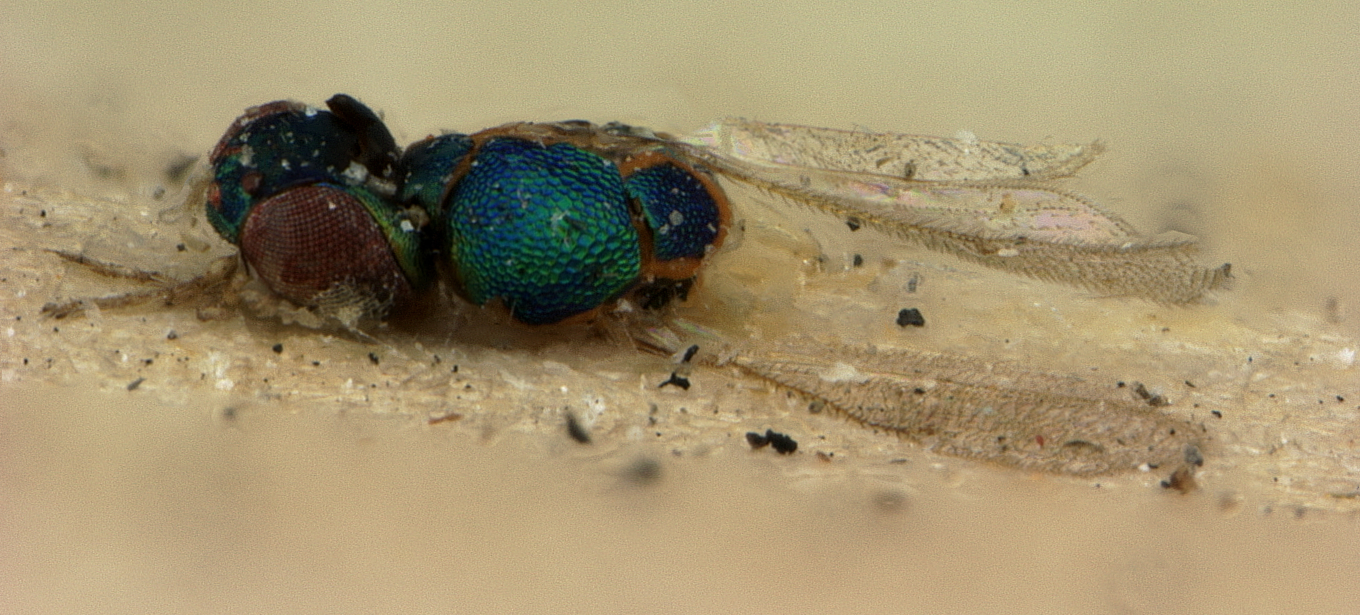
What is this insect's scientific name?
Nesomyia cinctiventris
